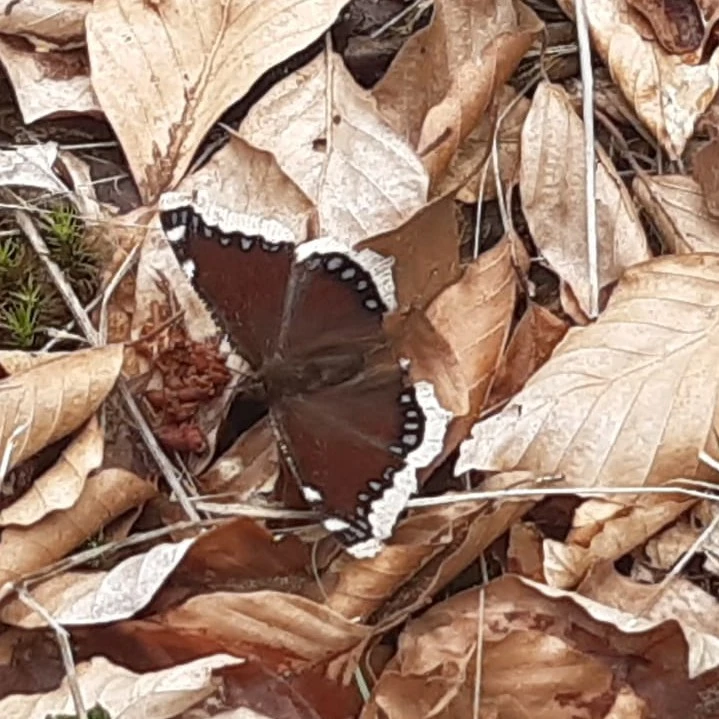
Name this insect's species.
Nymphalis antiopa
